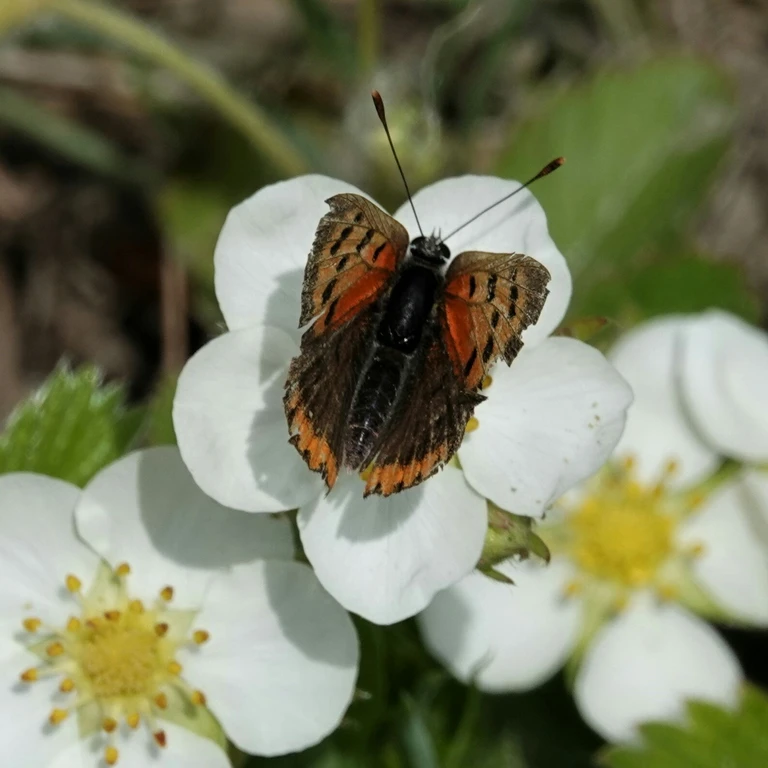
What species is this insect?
Lycaena phlaeas
